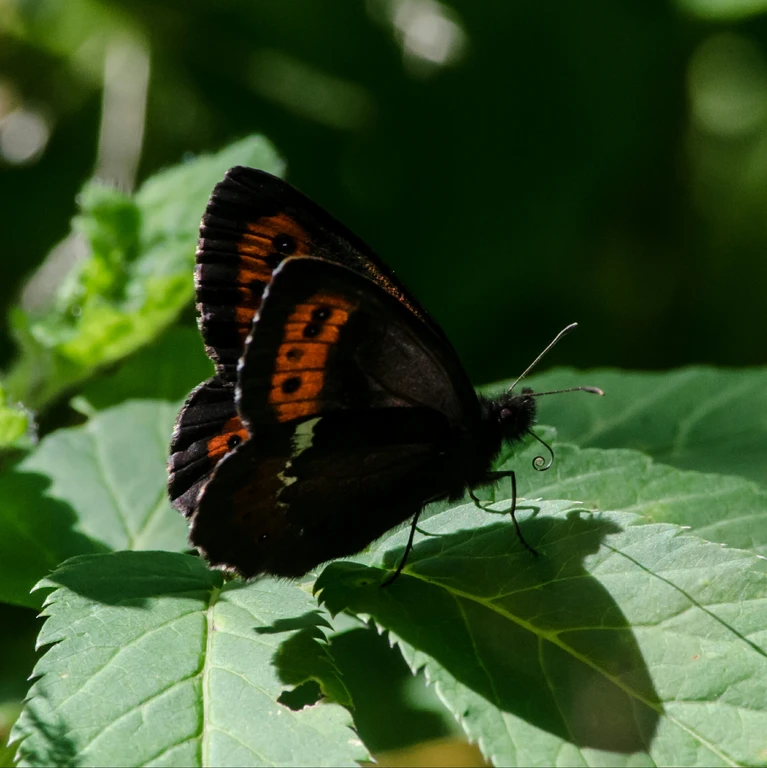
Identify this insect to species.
Erebia ligea
